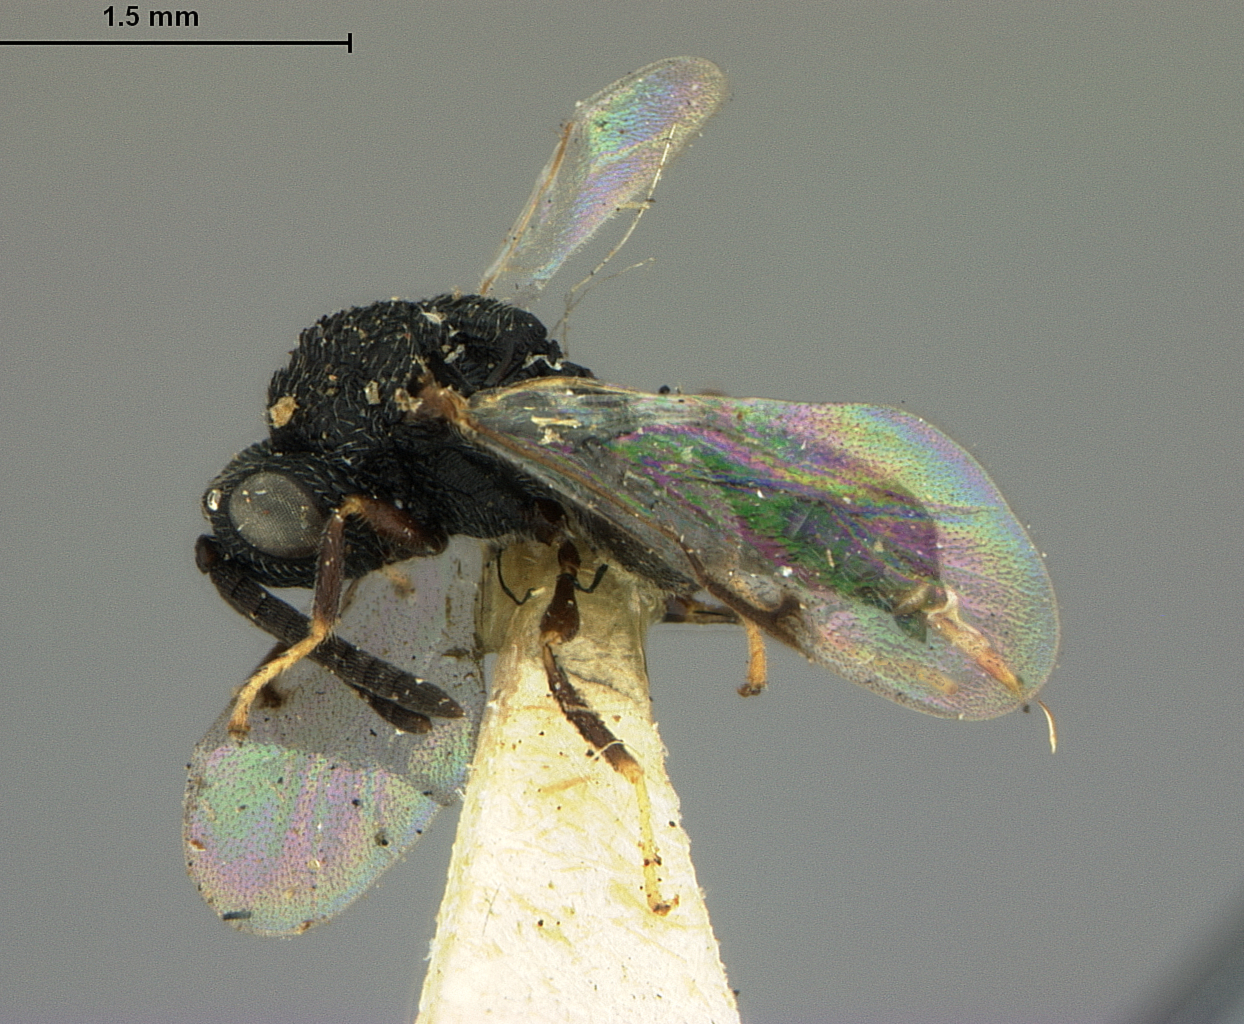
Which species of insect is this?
Chalcis tarsalis
